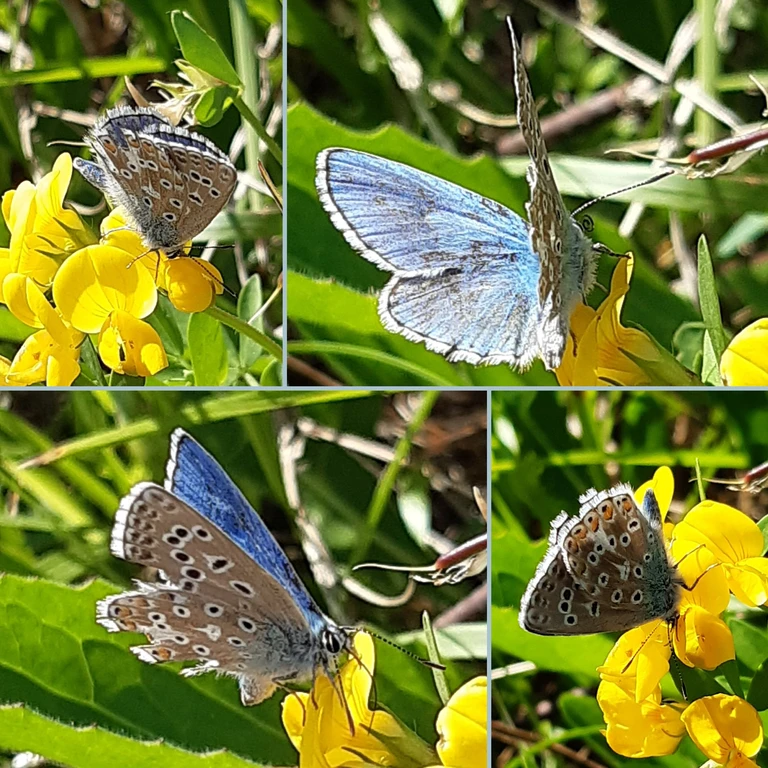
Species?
Lysandra bellargus
